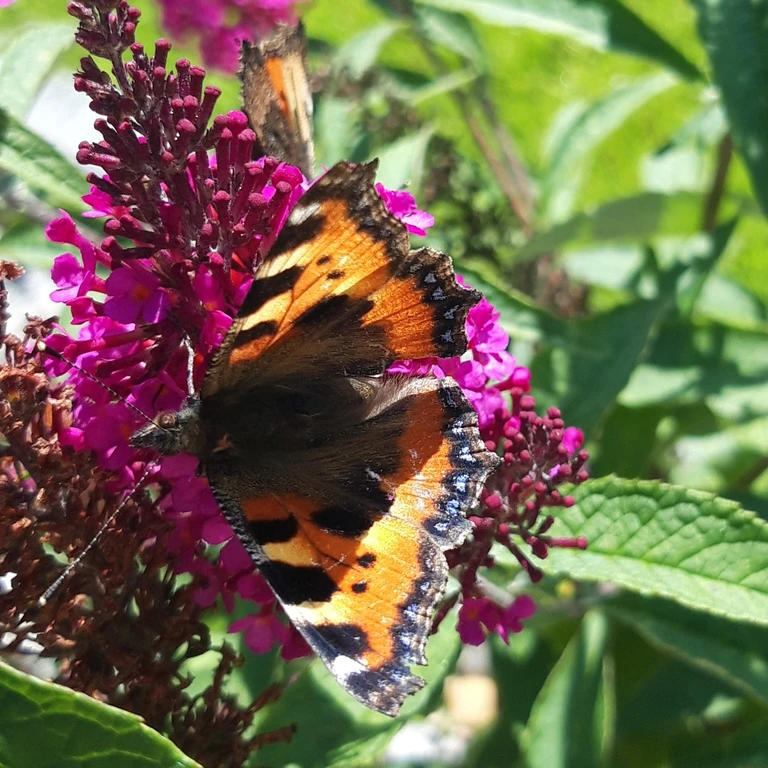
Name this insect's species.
Aglais urticae
